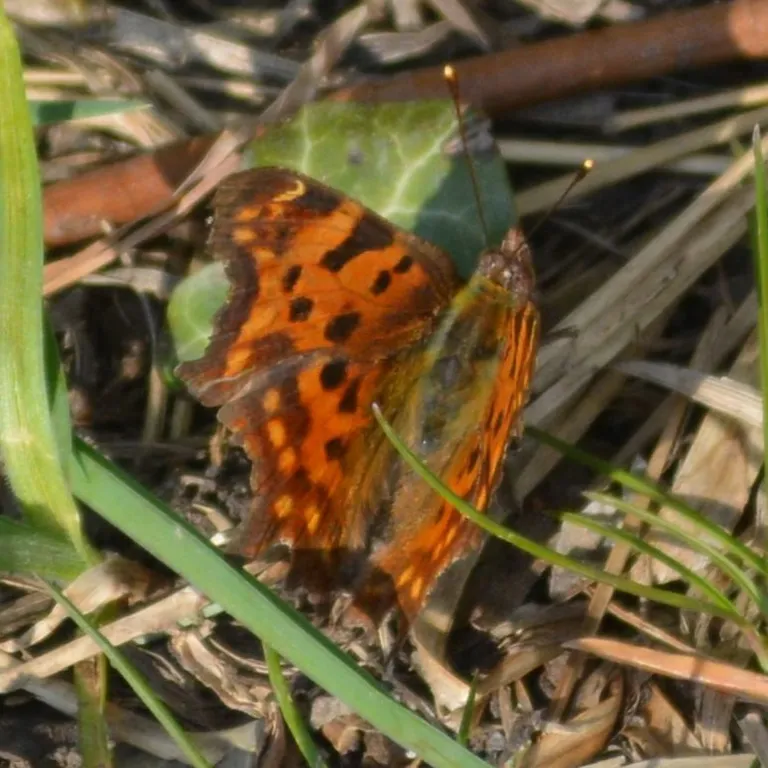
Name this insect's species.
Polygonia c-album
